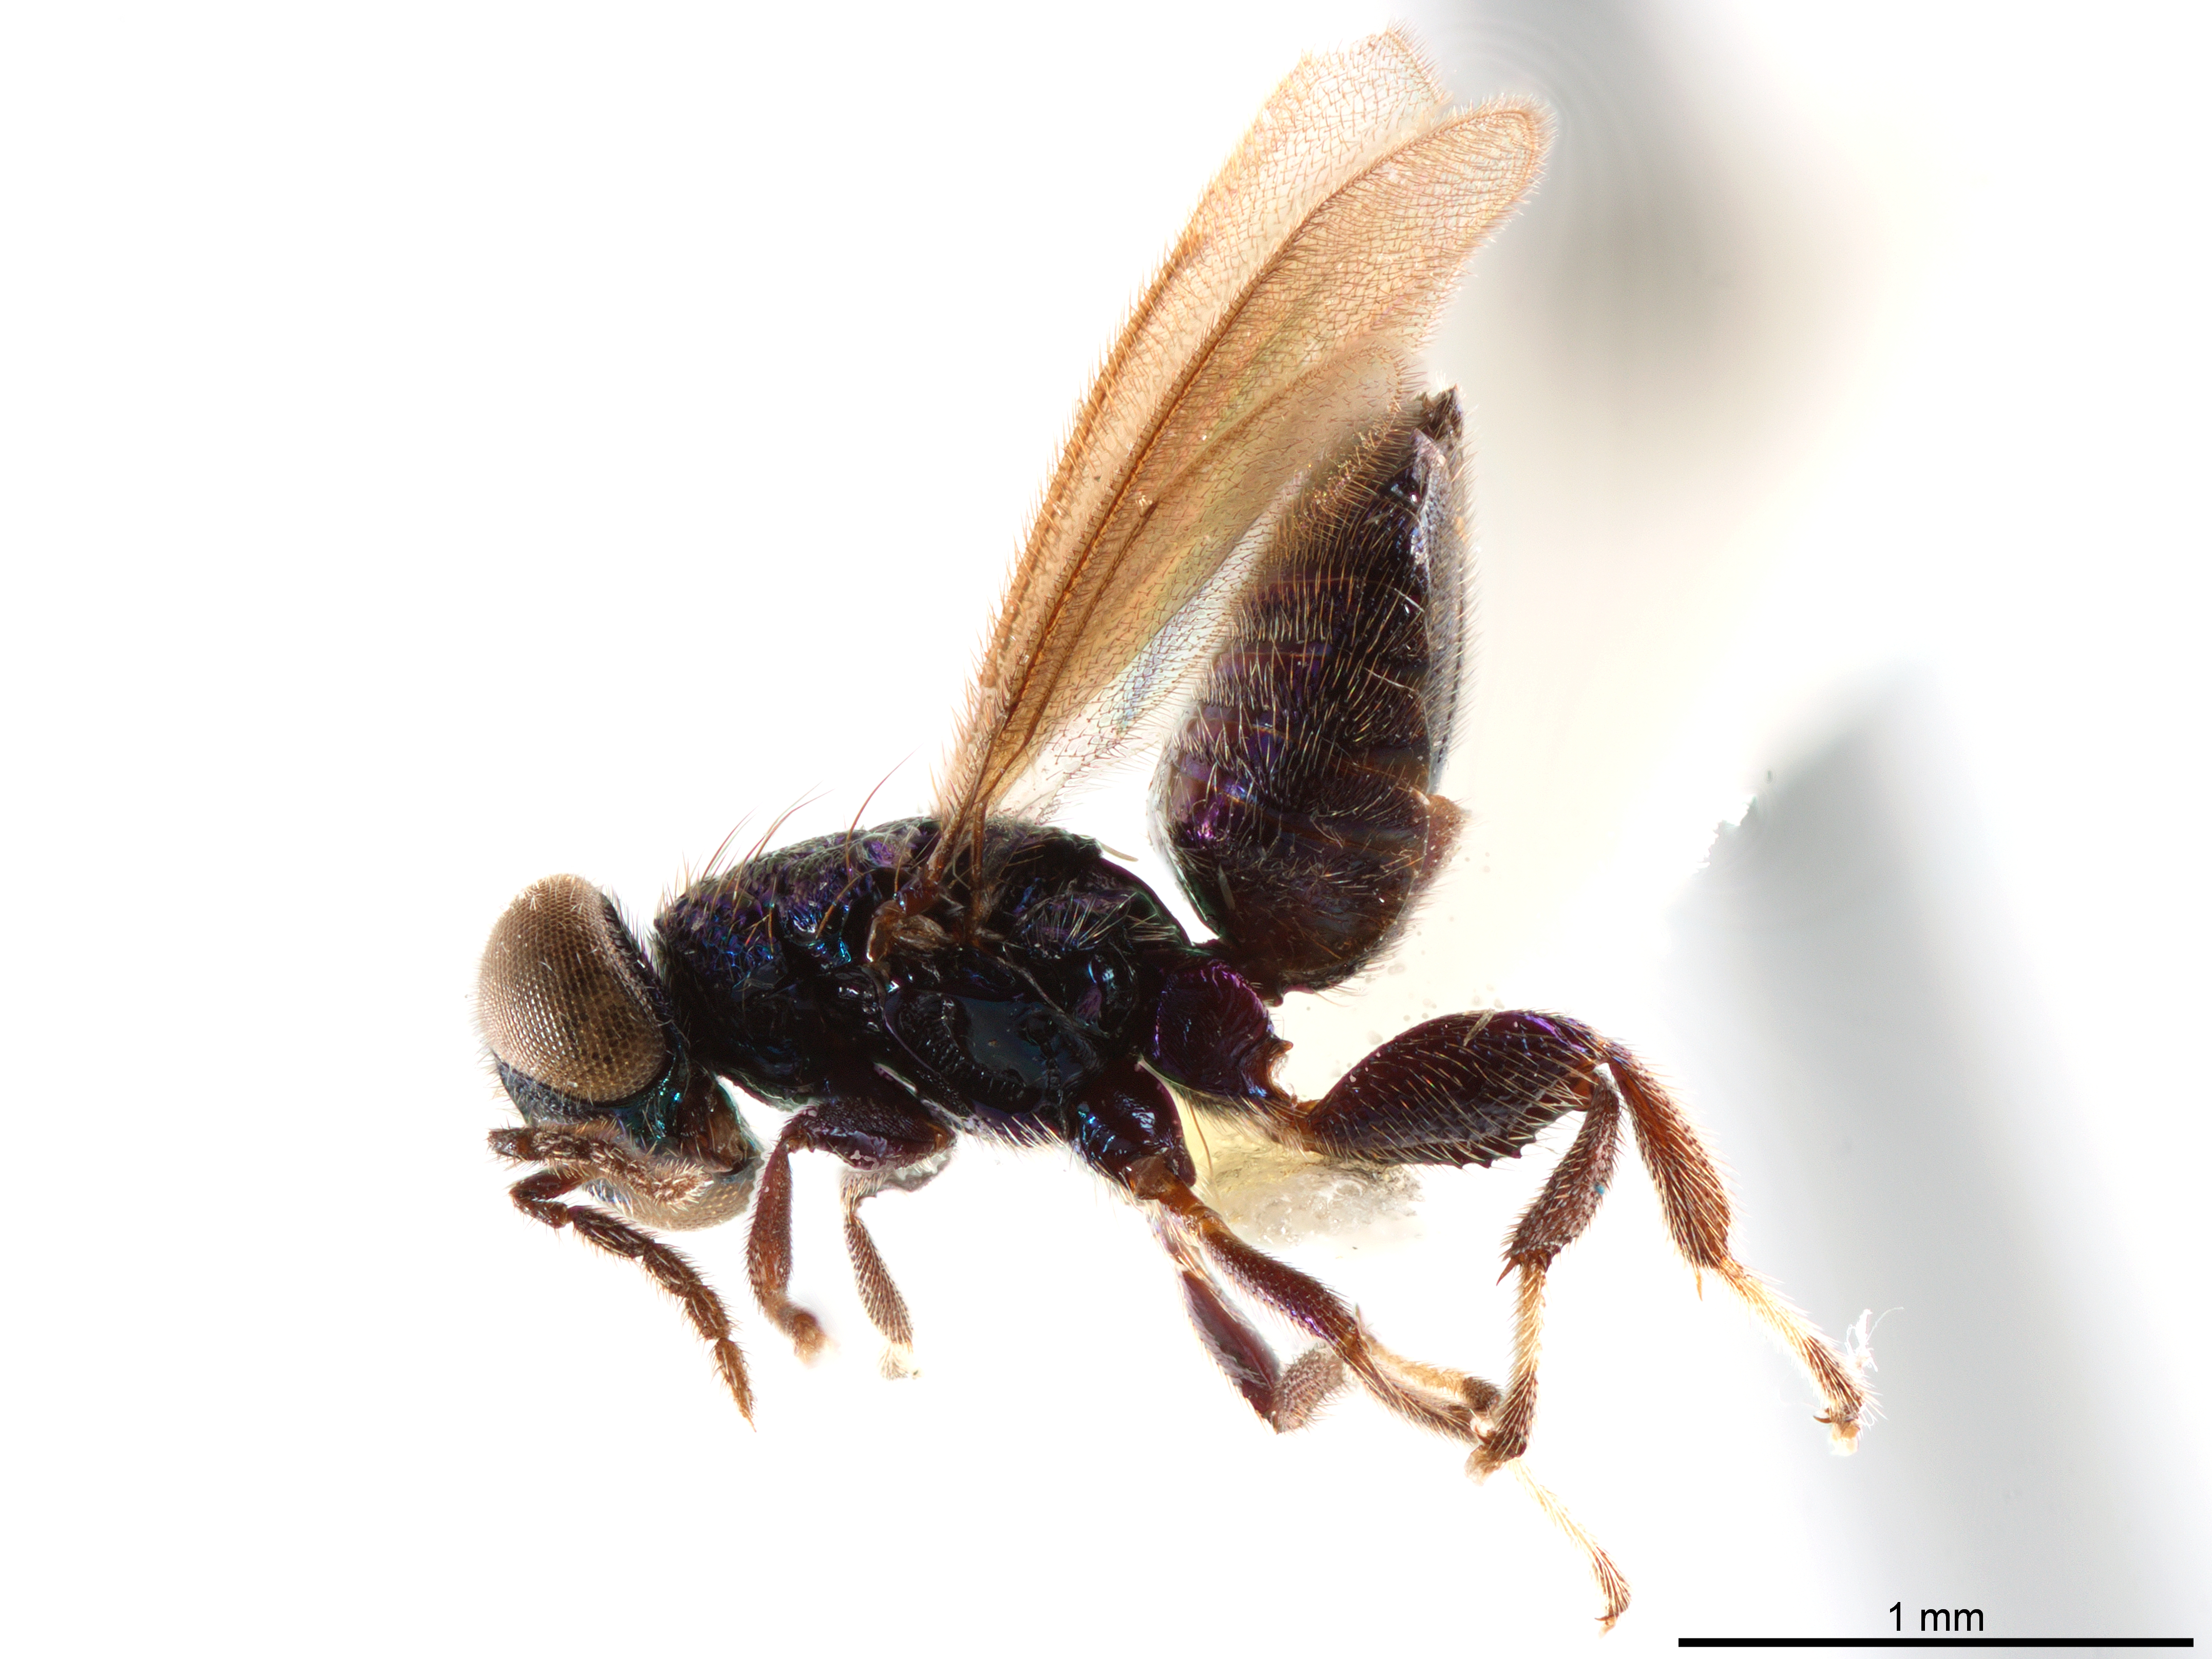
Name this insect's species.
Pleurotroppopsis podagrica
